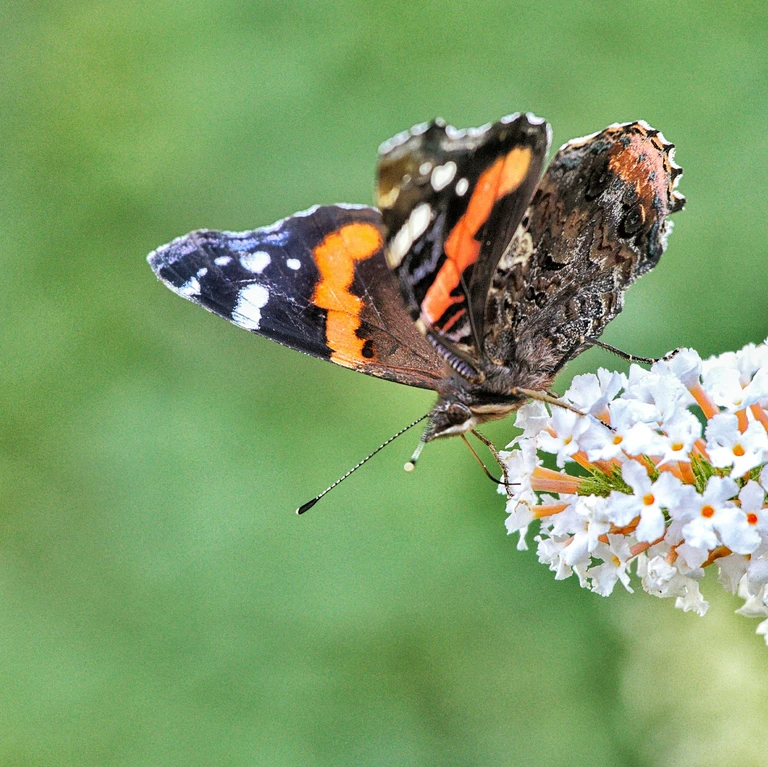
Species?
Vanessa atalanta
